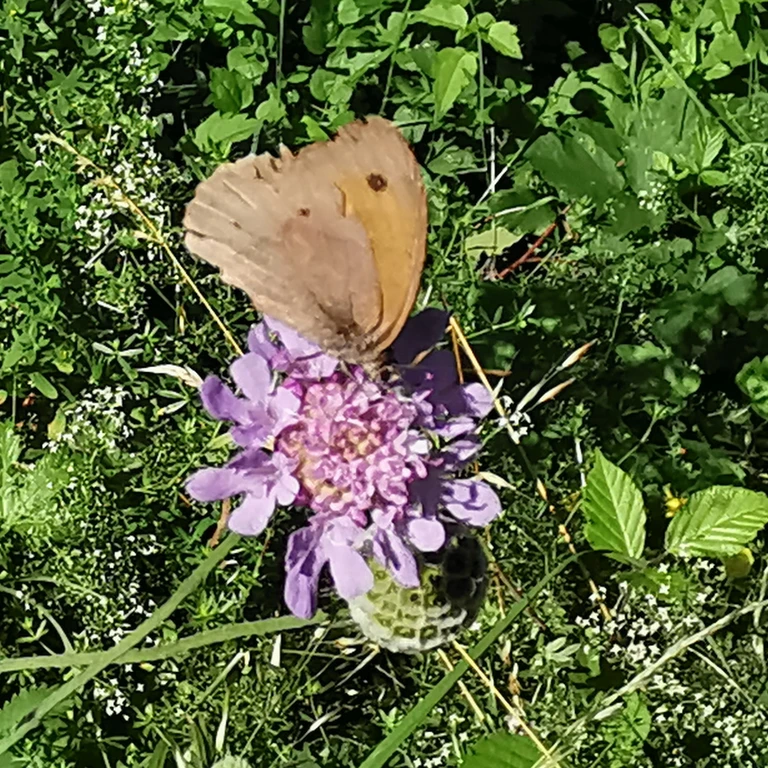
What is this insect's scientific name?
Maniola jurtina
